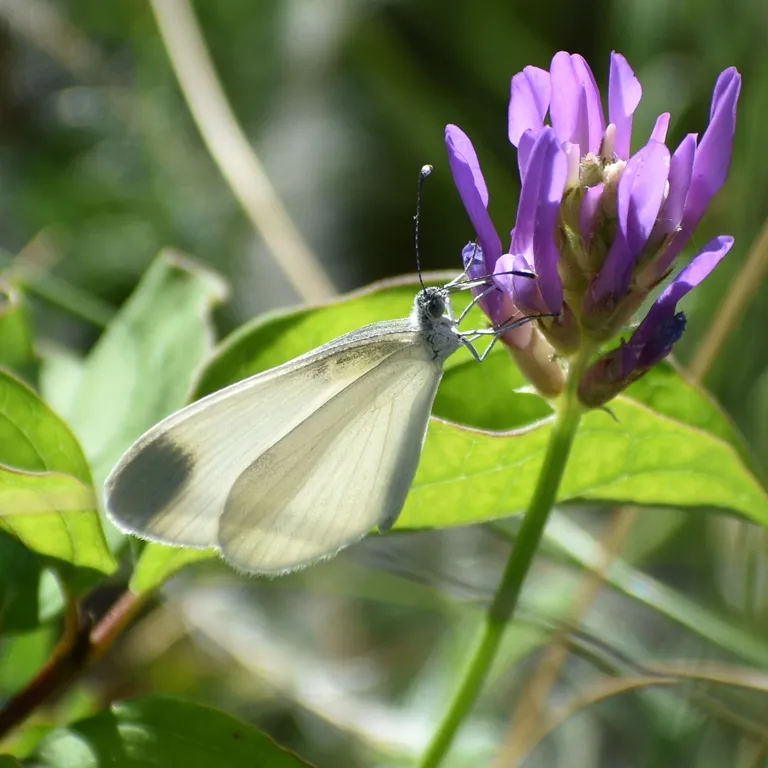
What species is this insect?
Leptidea sinapis/juvernica
